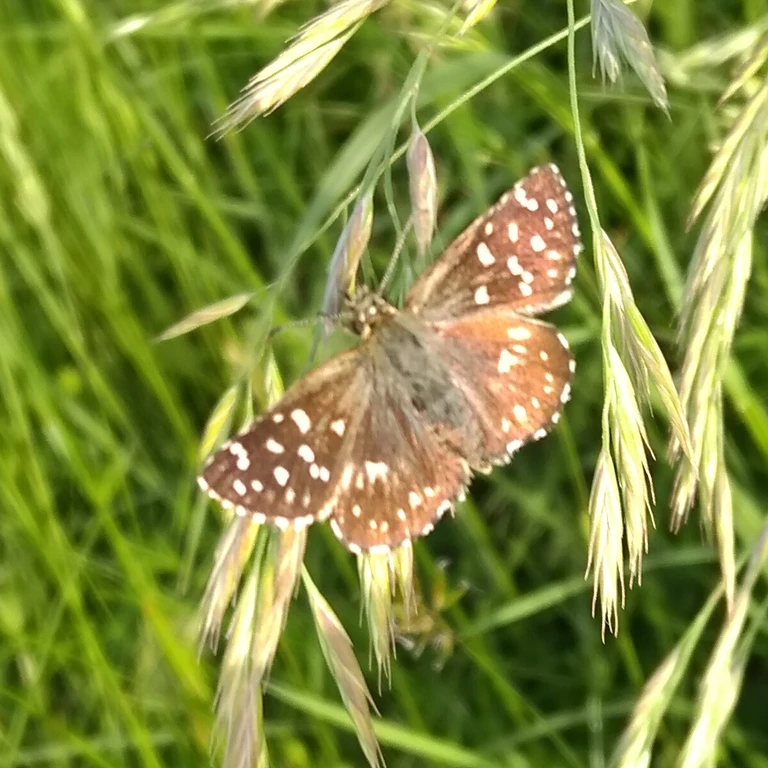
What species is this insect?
Pyrgus malvae
